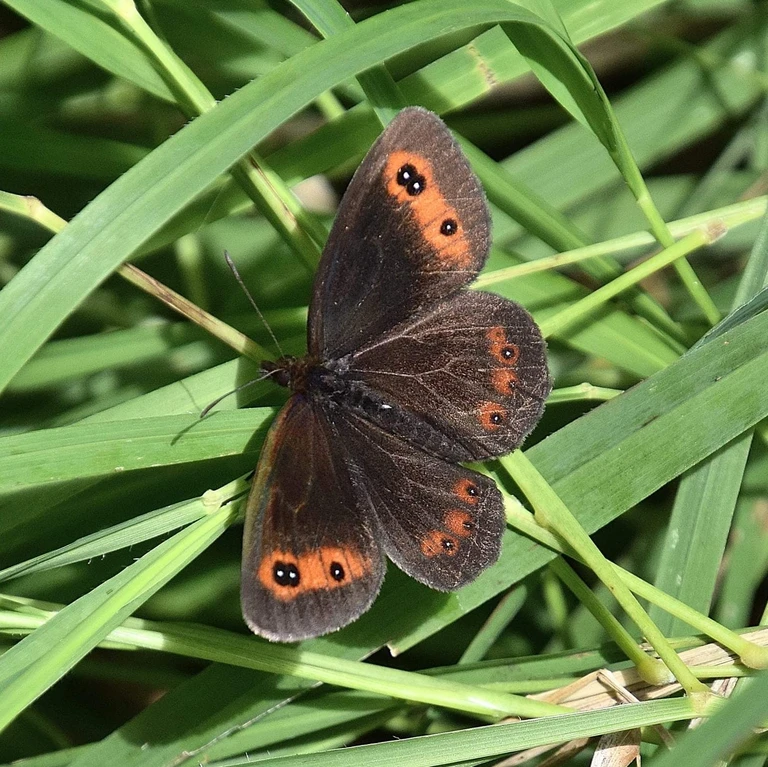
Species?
Erebia aethiops
